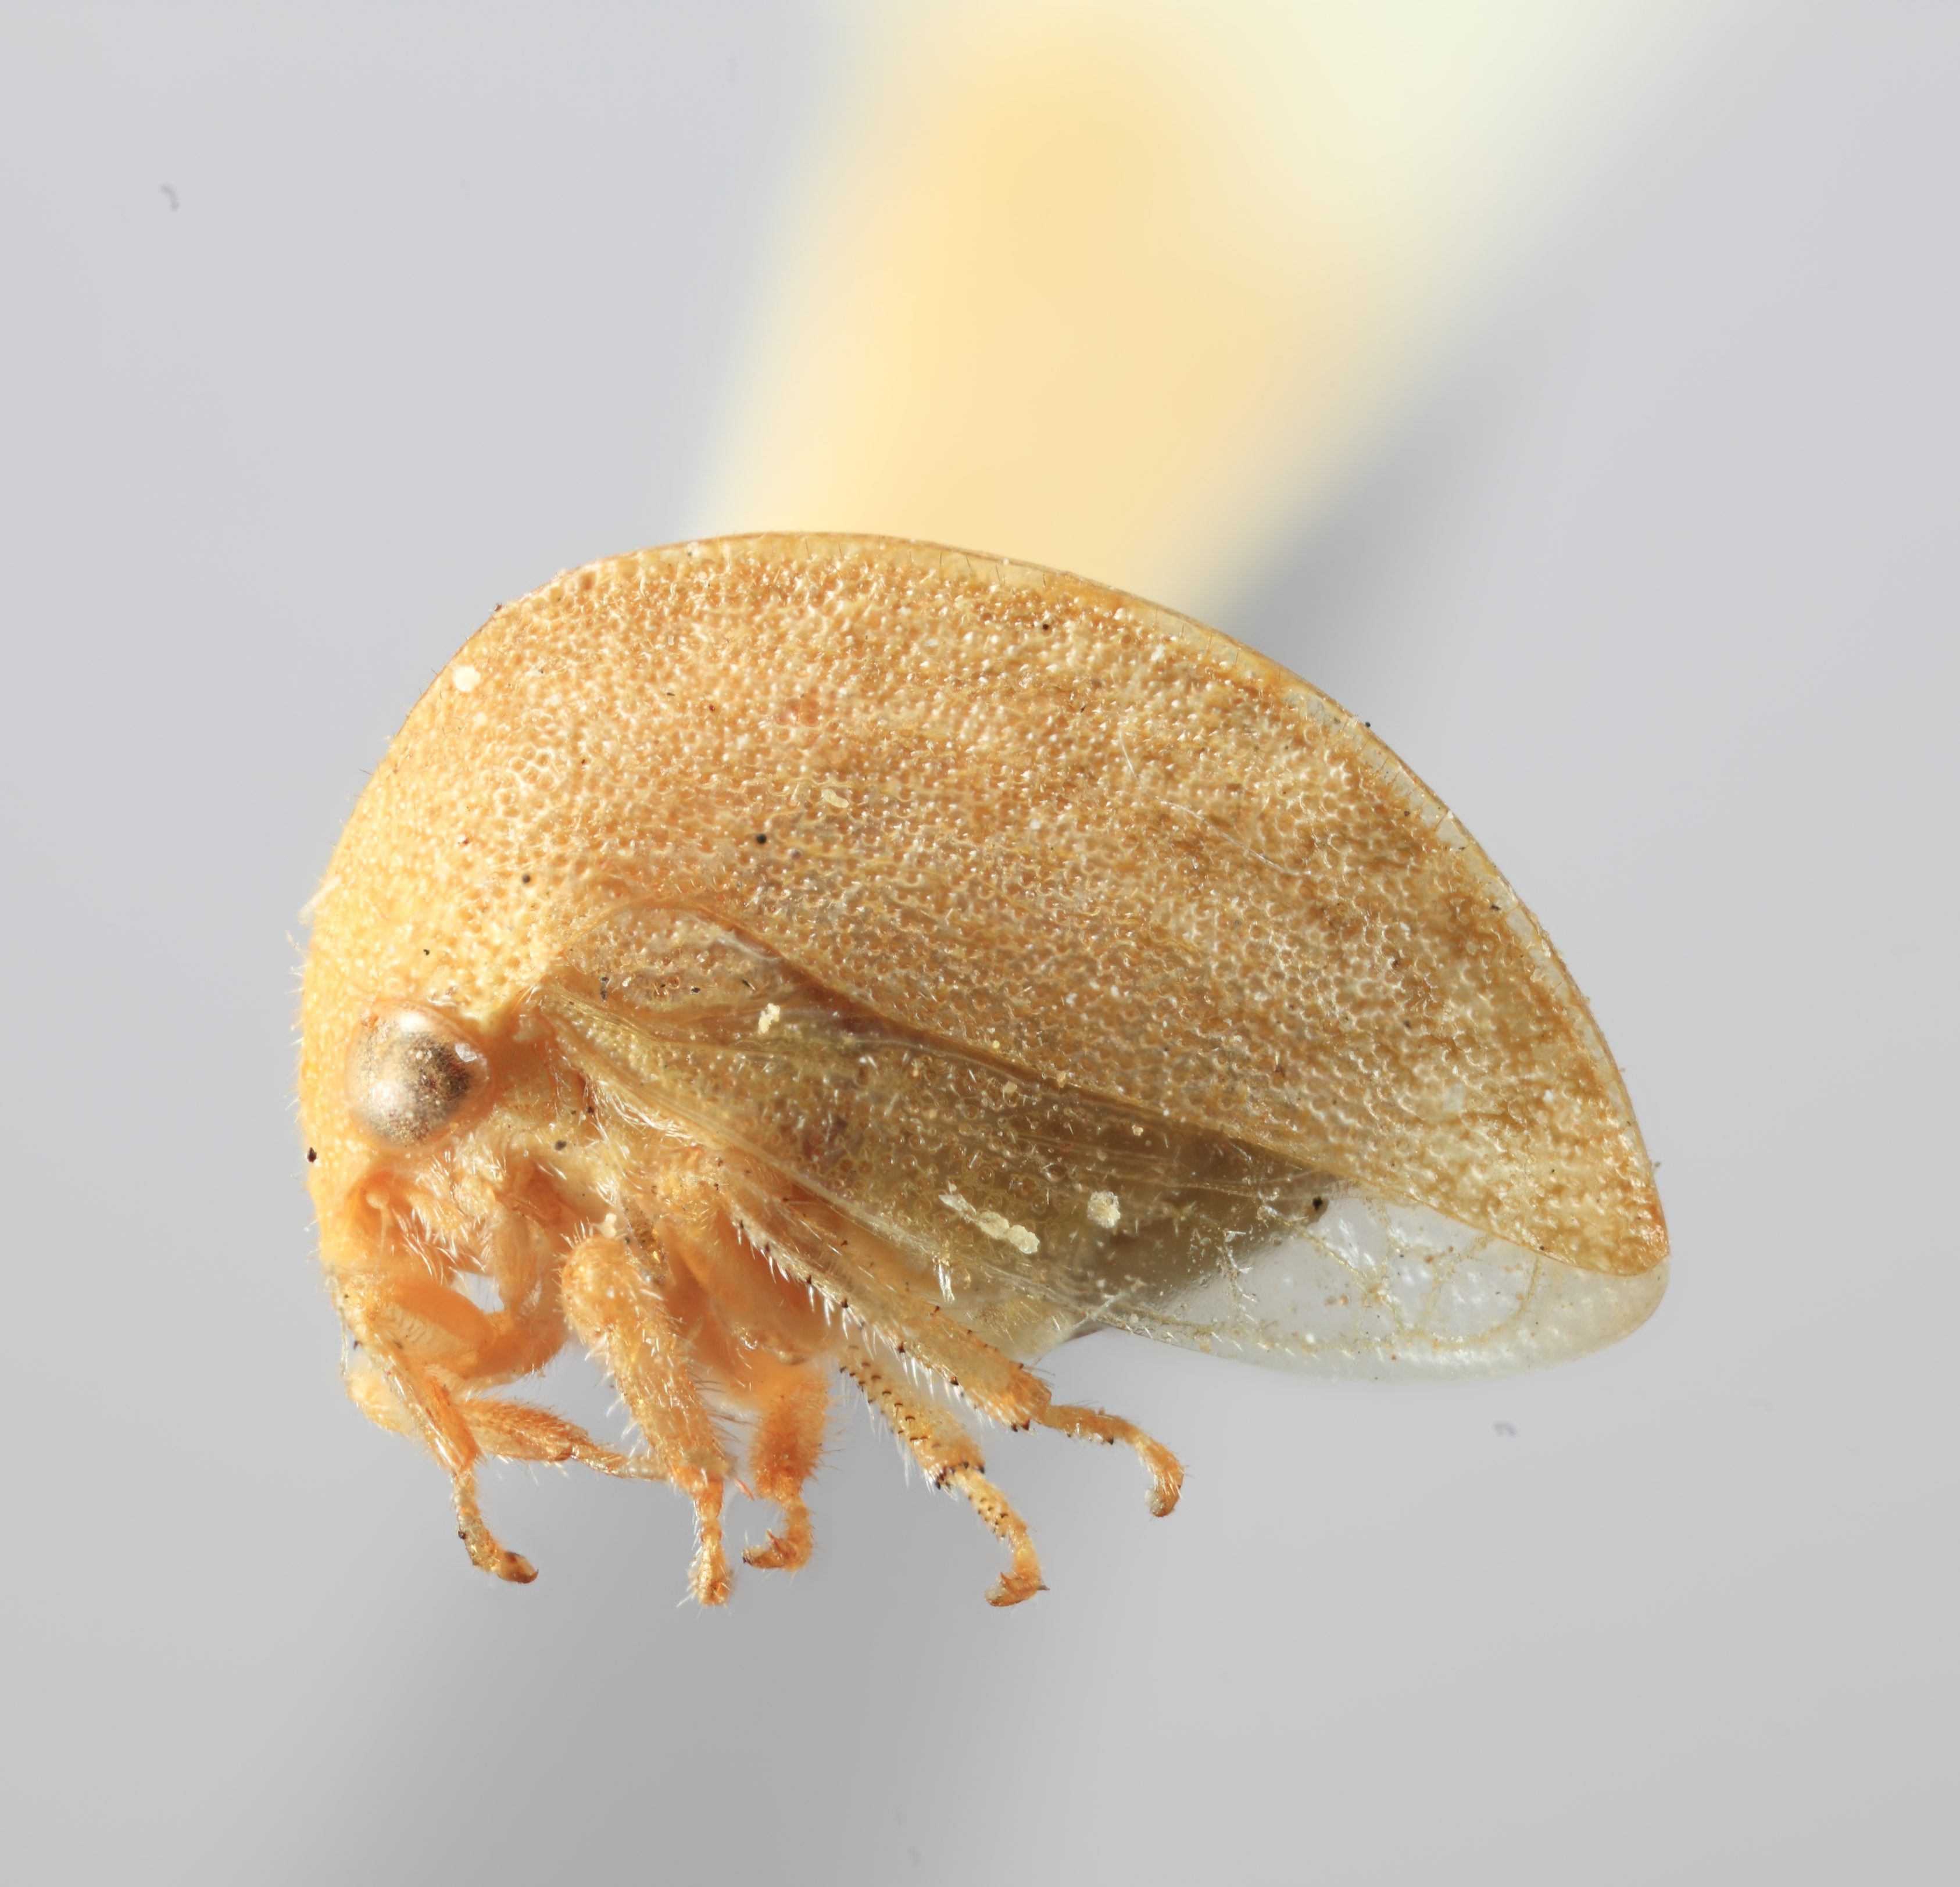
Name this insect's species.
Amastris lycioda
